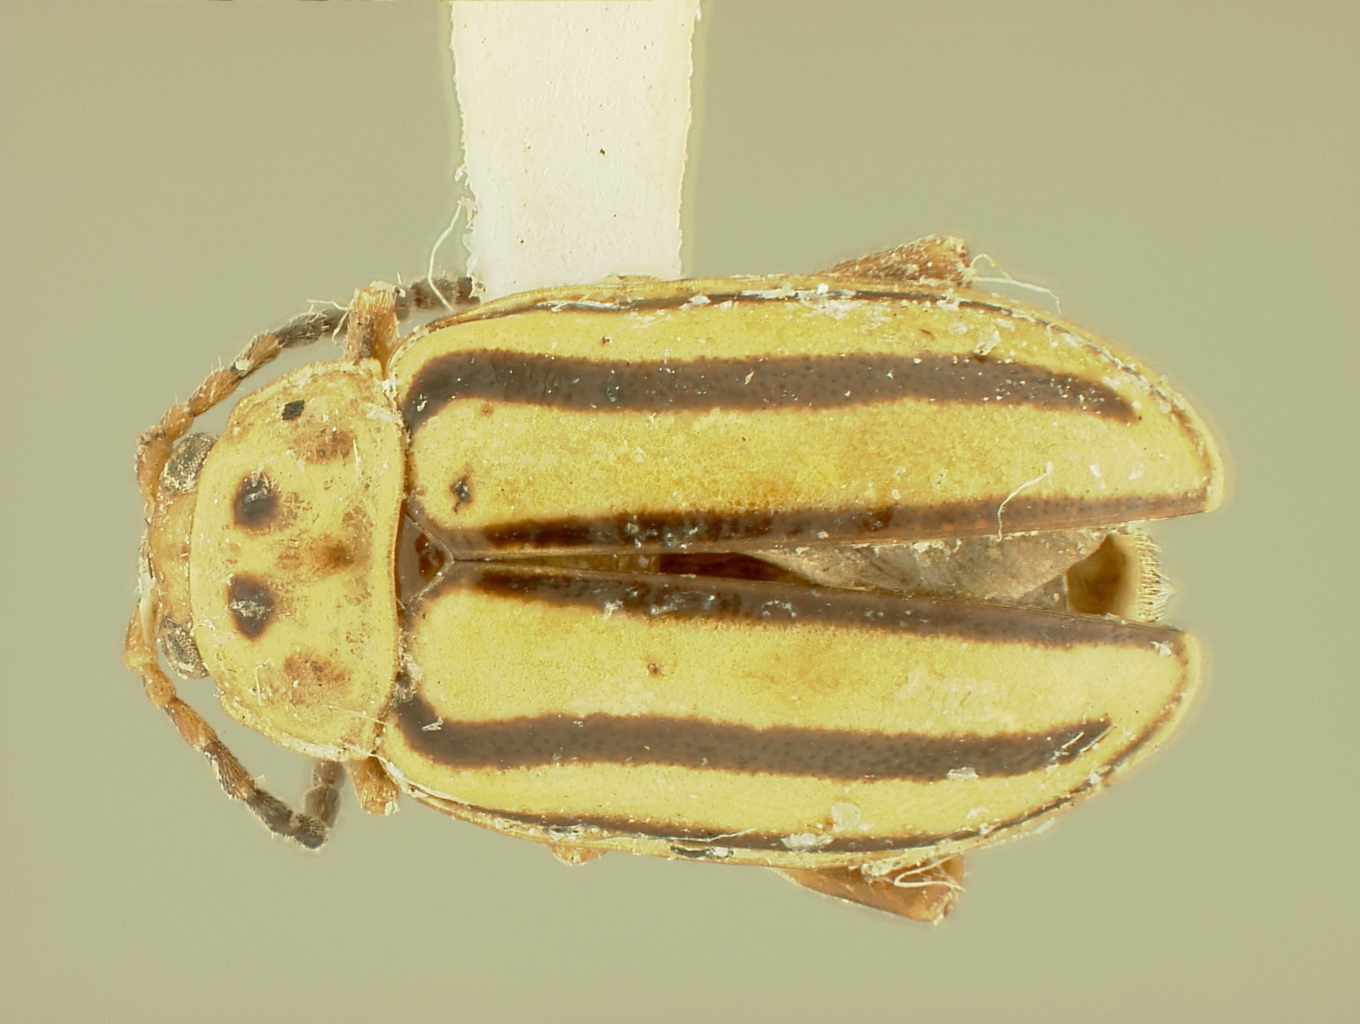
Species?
Disonycha pittieri
